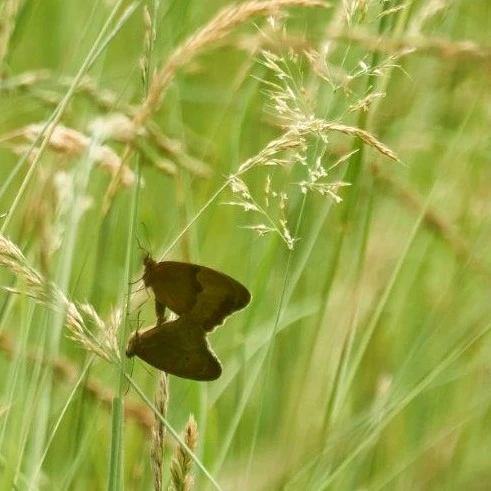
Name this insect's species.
Maniola jurtina
